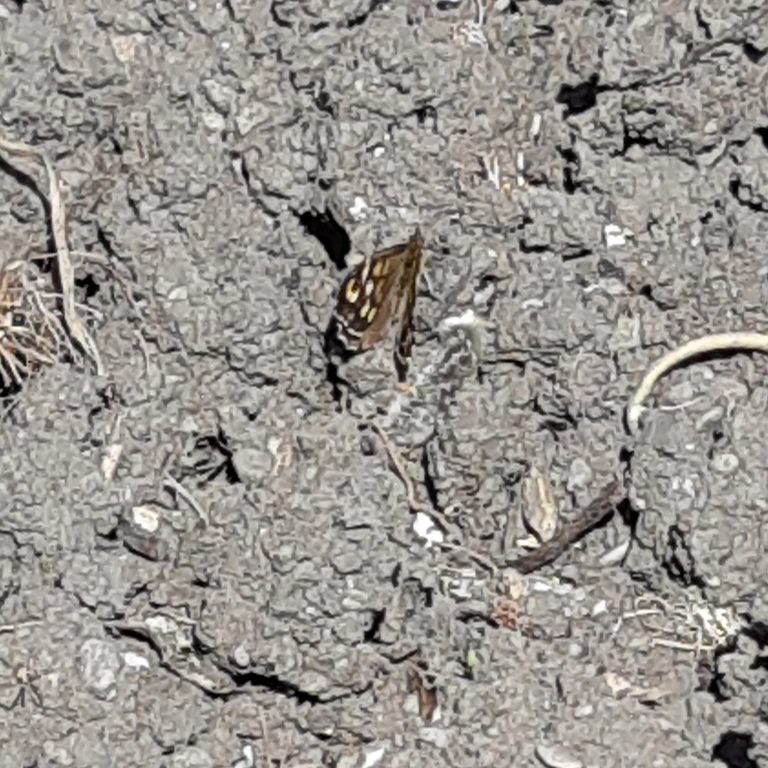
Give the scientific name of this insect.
Pararge aegeria
